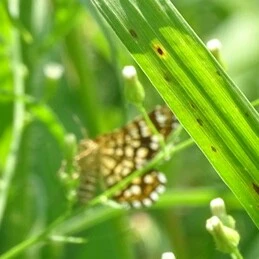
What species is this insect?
Chiasmia clathrata
